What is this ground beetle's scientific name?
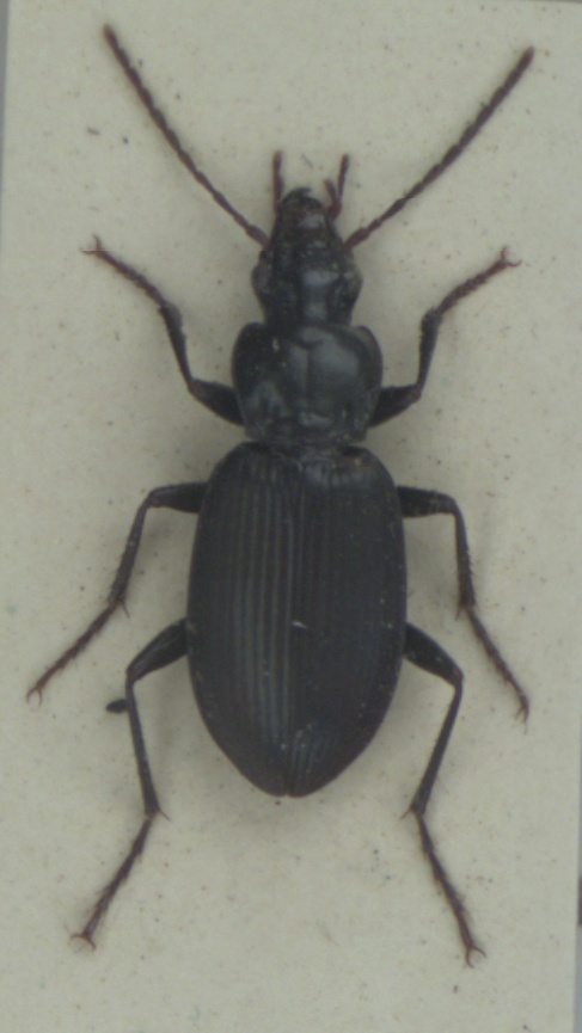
Laemostenus complanatus
